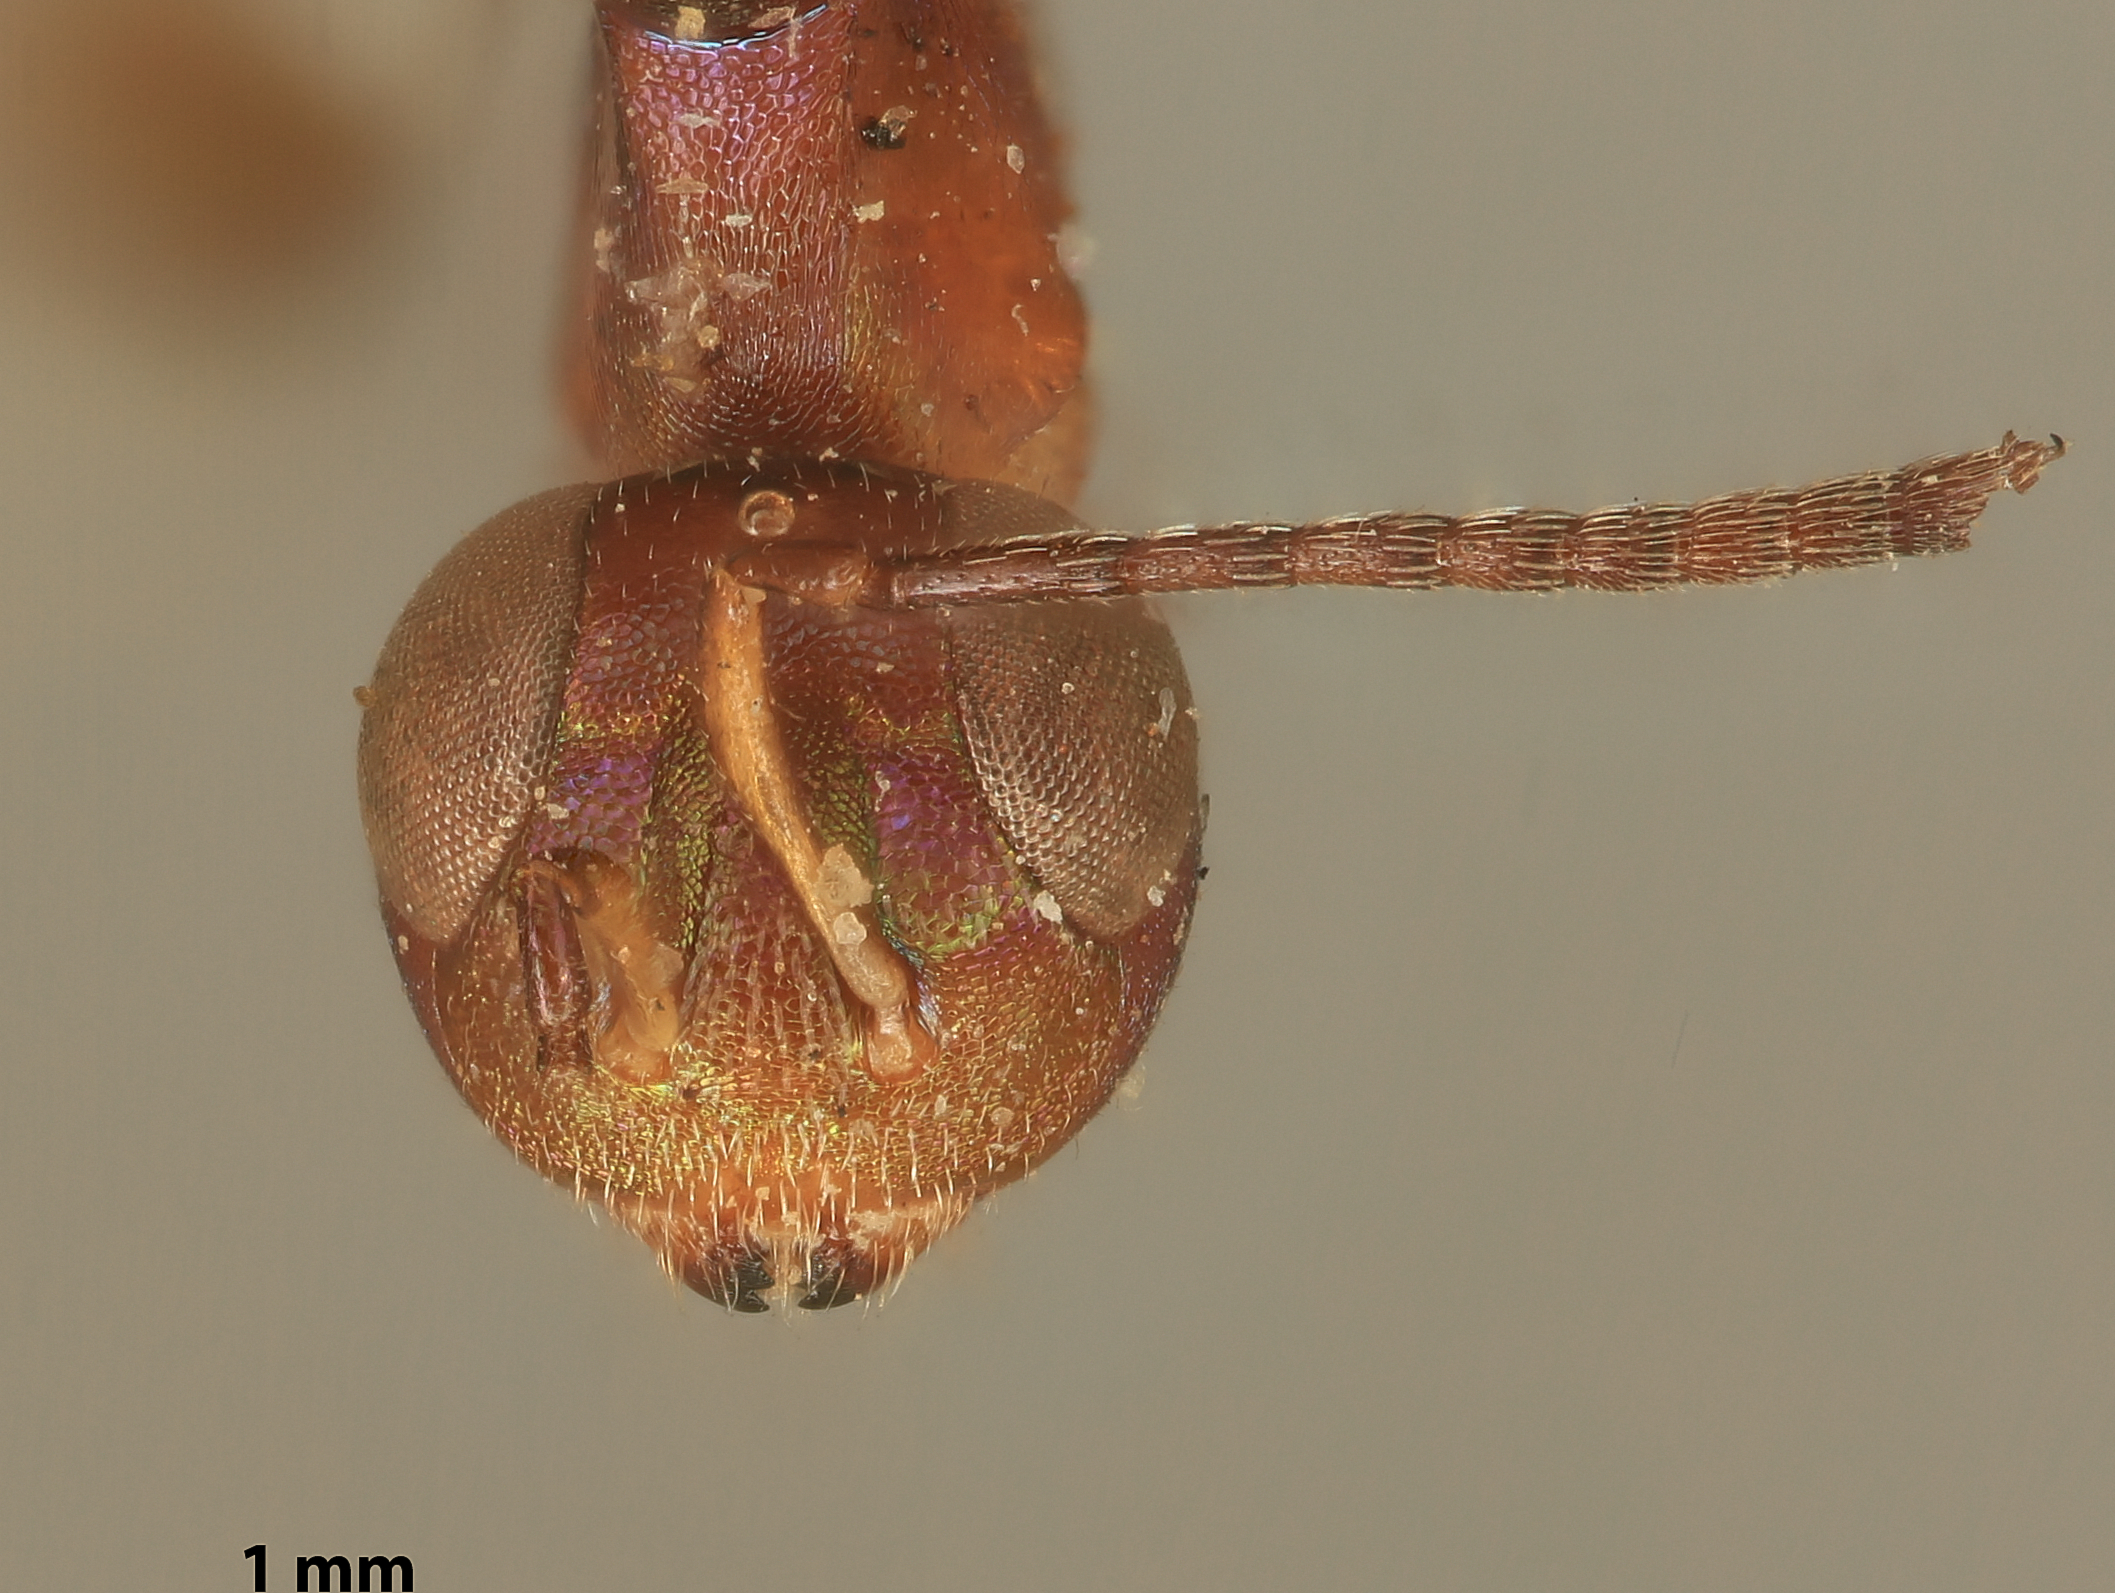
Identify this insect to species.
Heydenia unica
